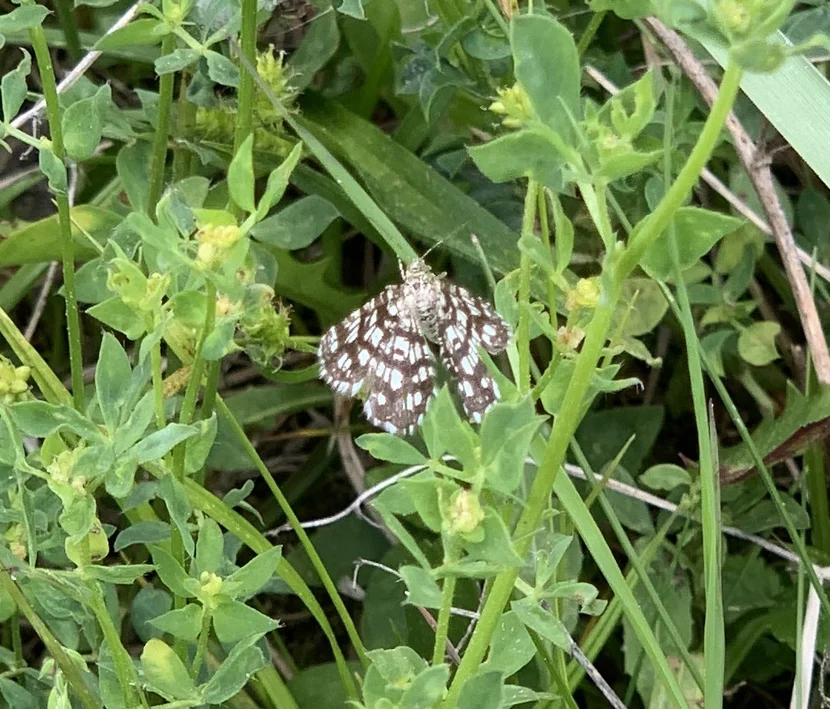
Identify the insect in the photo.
Chiasmia clathrata
